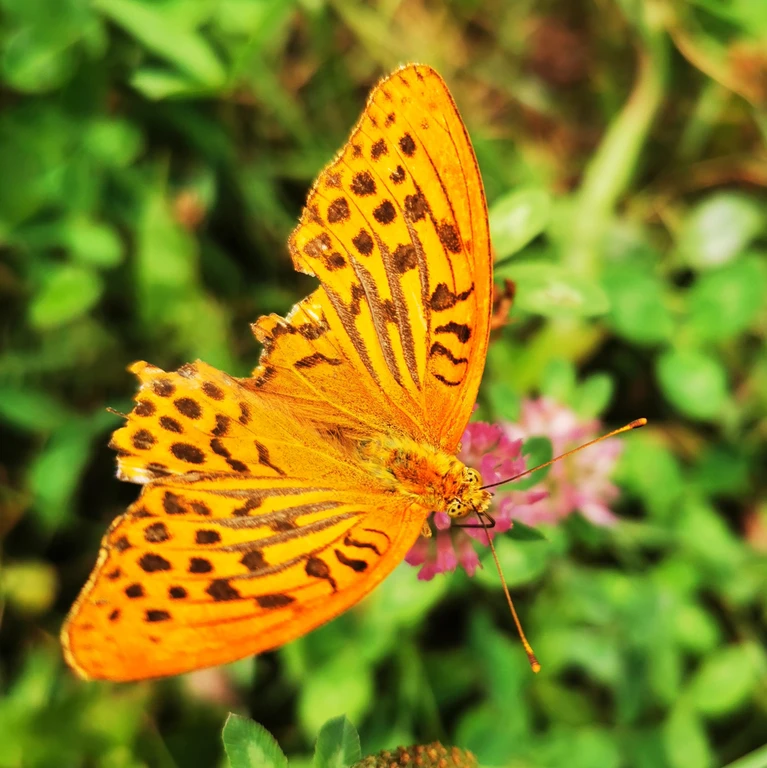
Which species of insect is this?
Argynnis paphia
